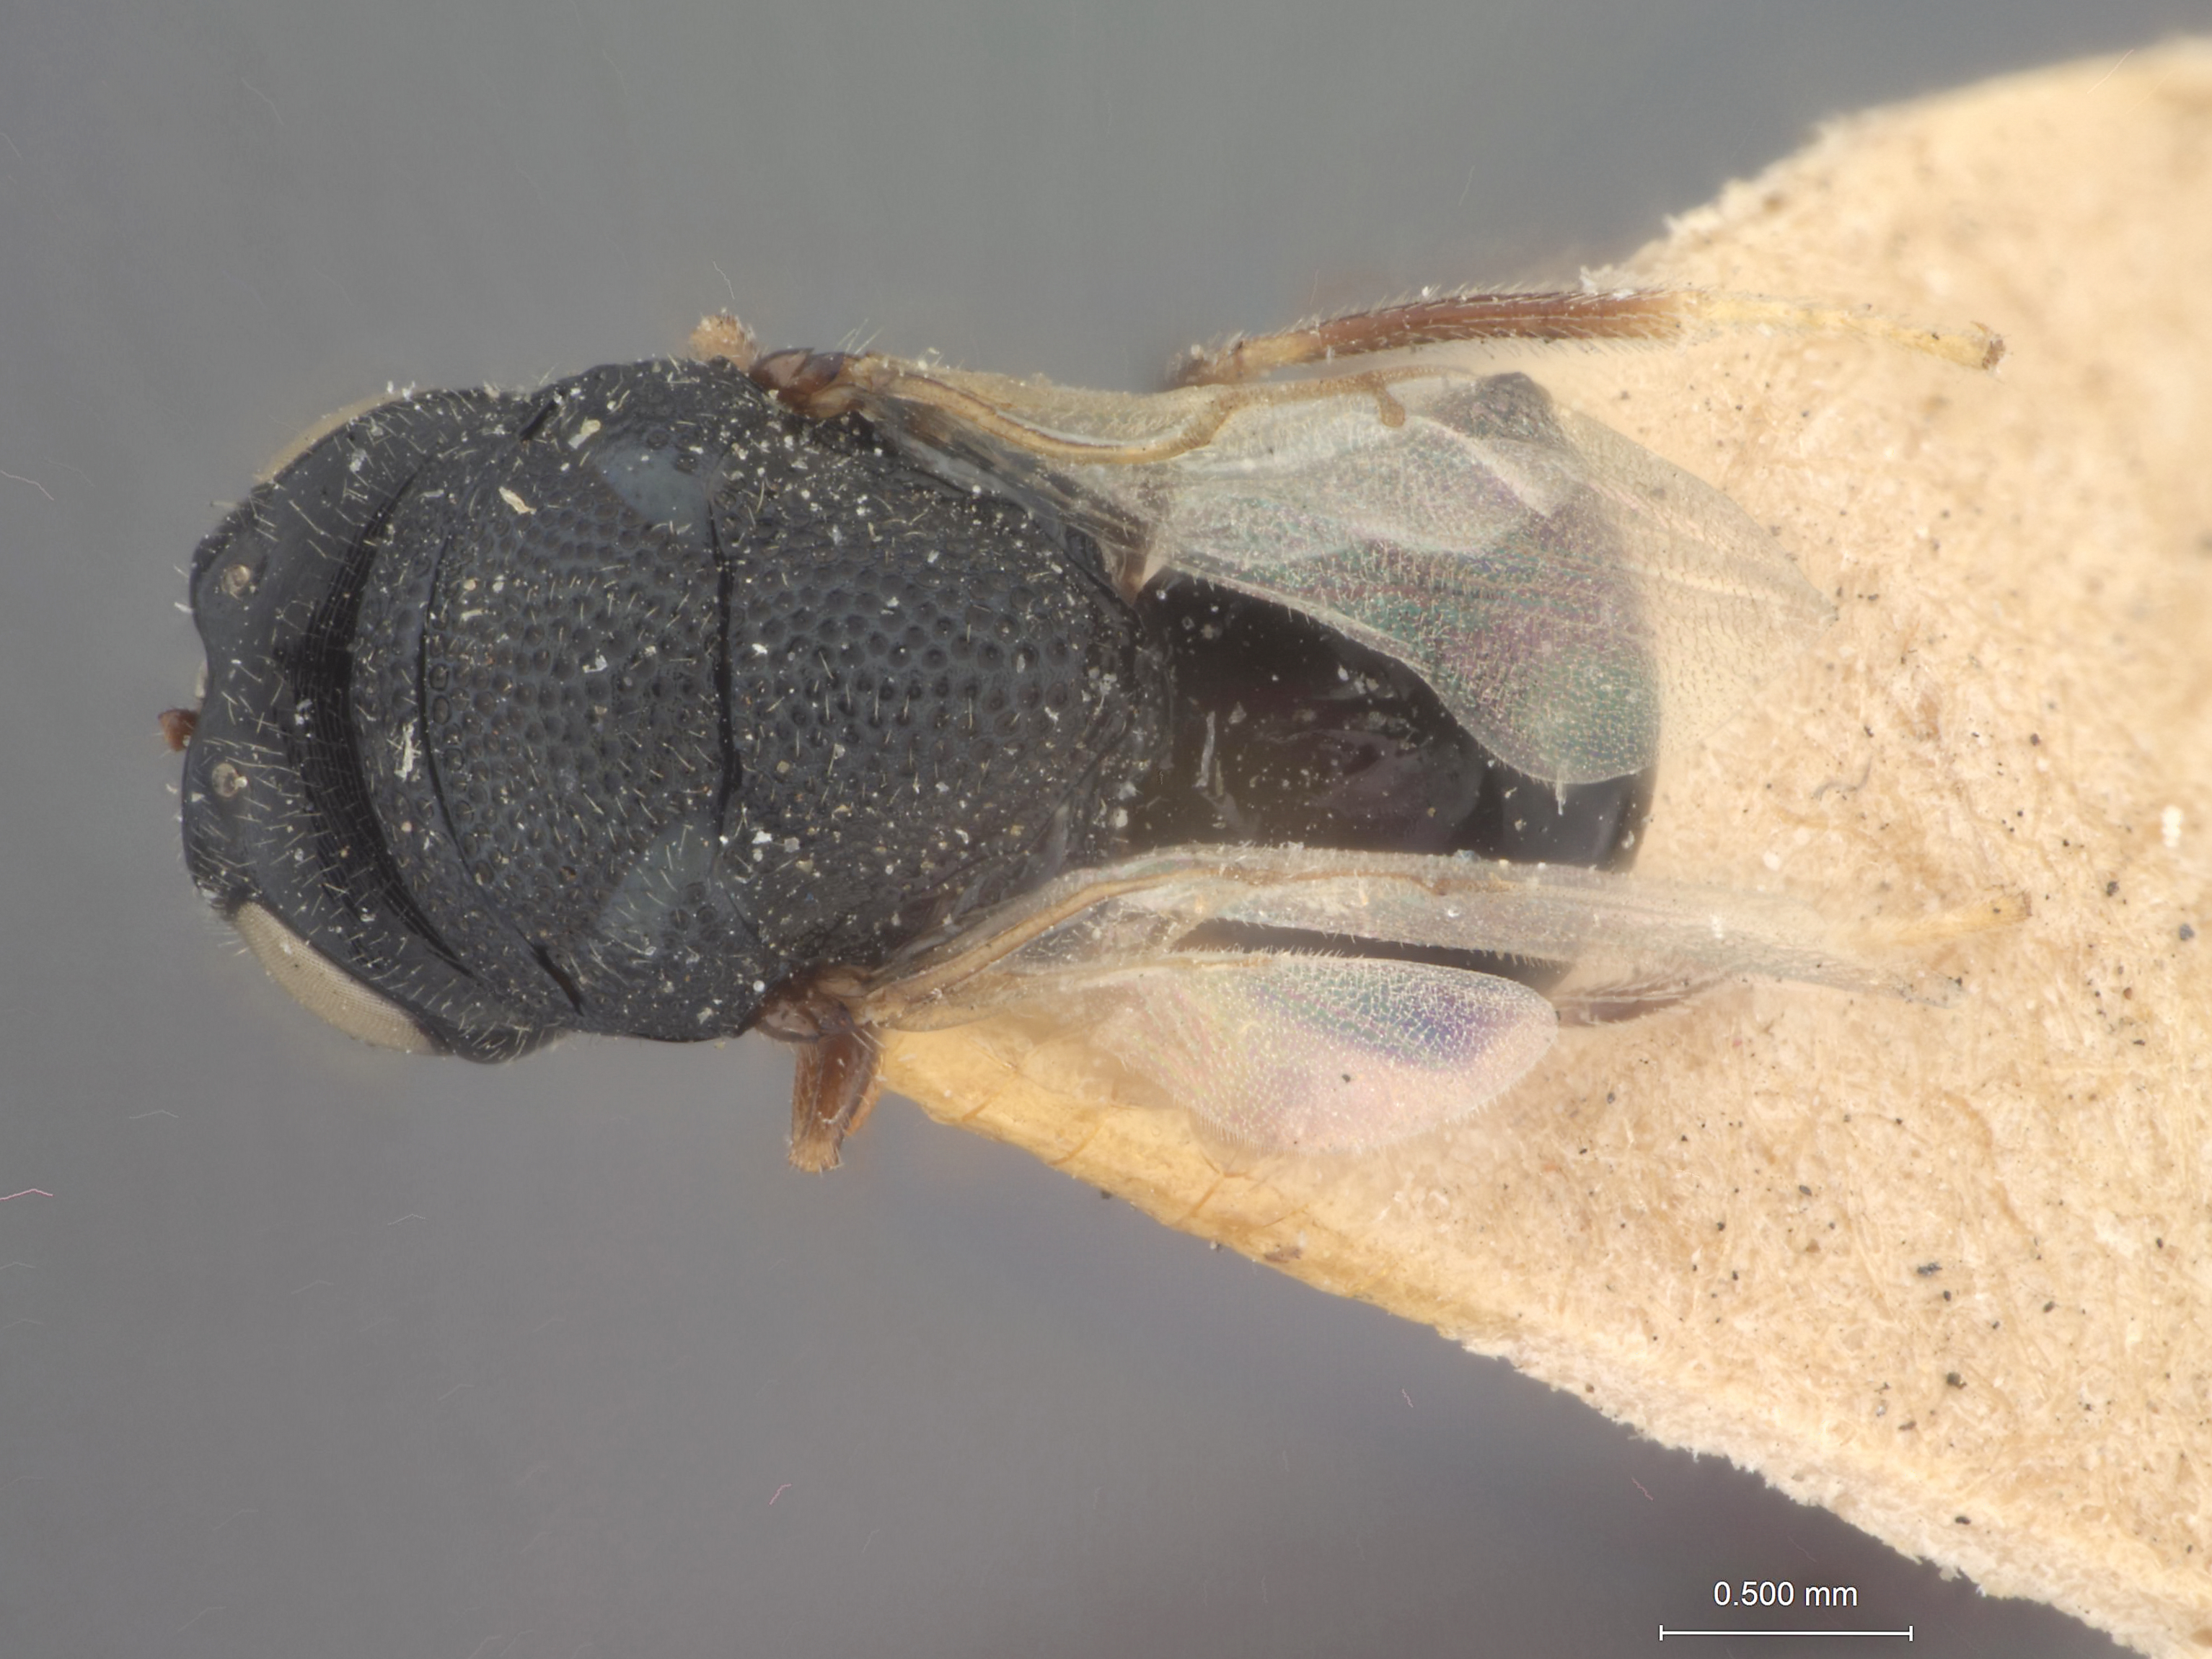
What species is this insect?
Perilampus ocellatus
